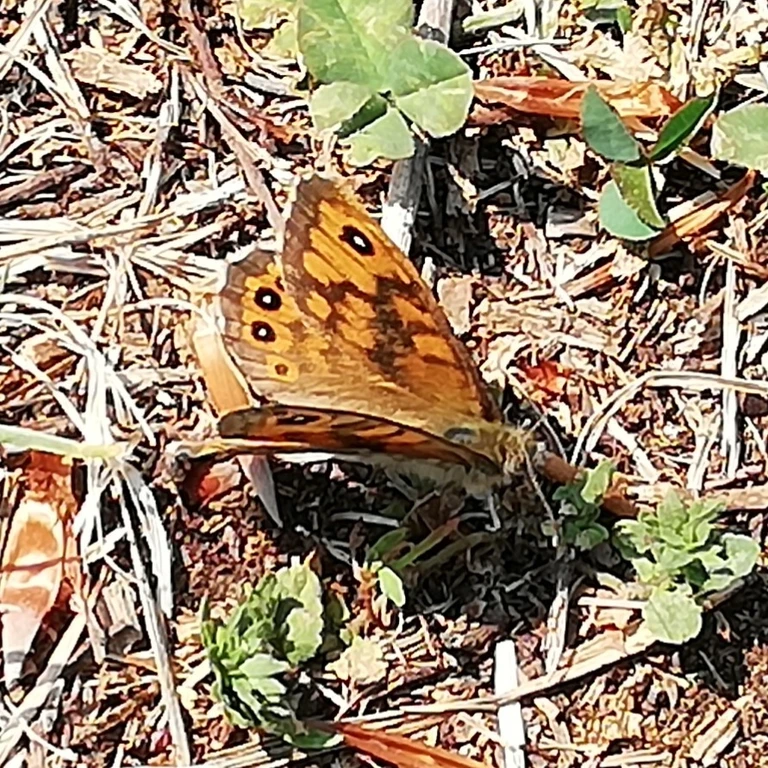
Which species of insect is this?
Lasiommata megera (also Pararge megera)
